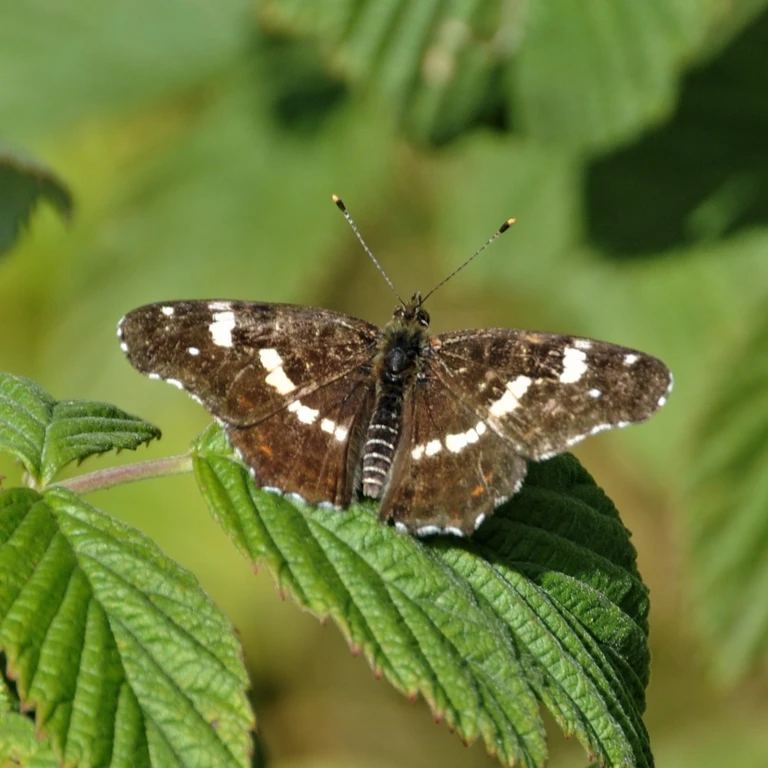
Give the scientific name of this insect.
Araschnia levana
